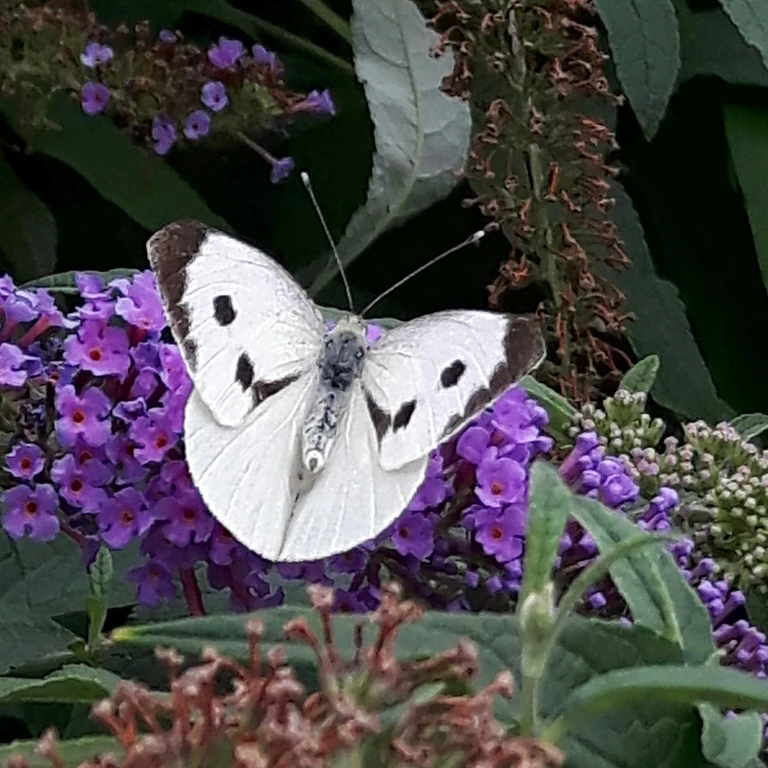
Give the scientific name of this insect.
Pieris brassicae
